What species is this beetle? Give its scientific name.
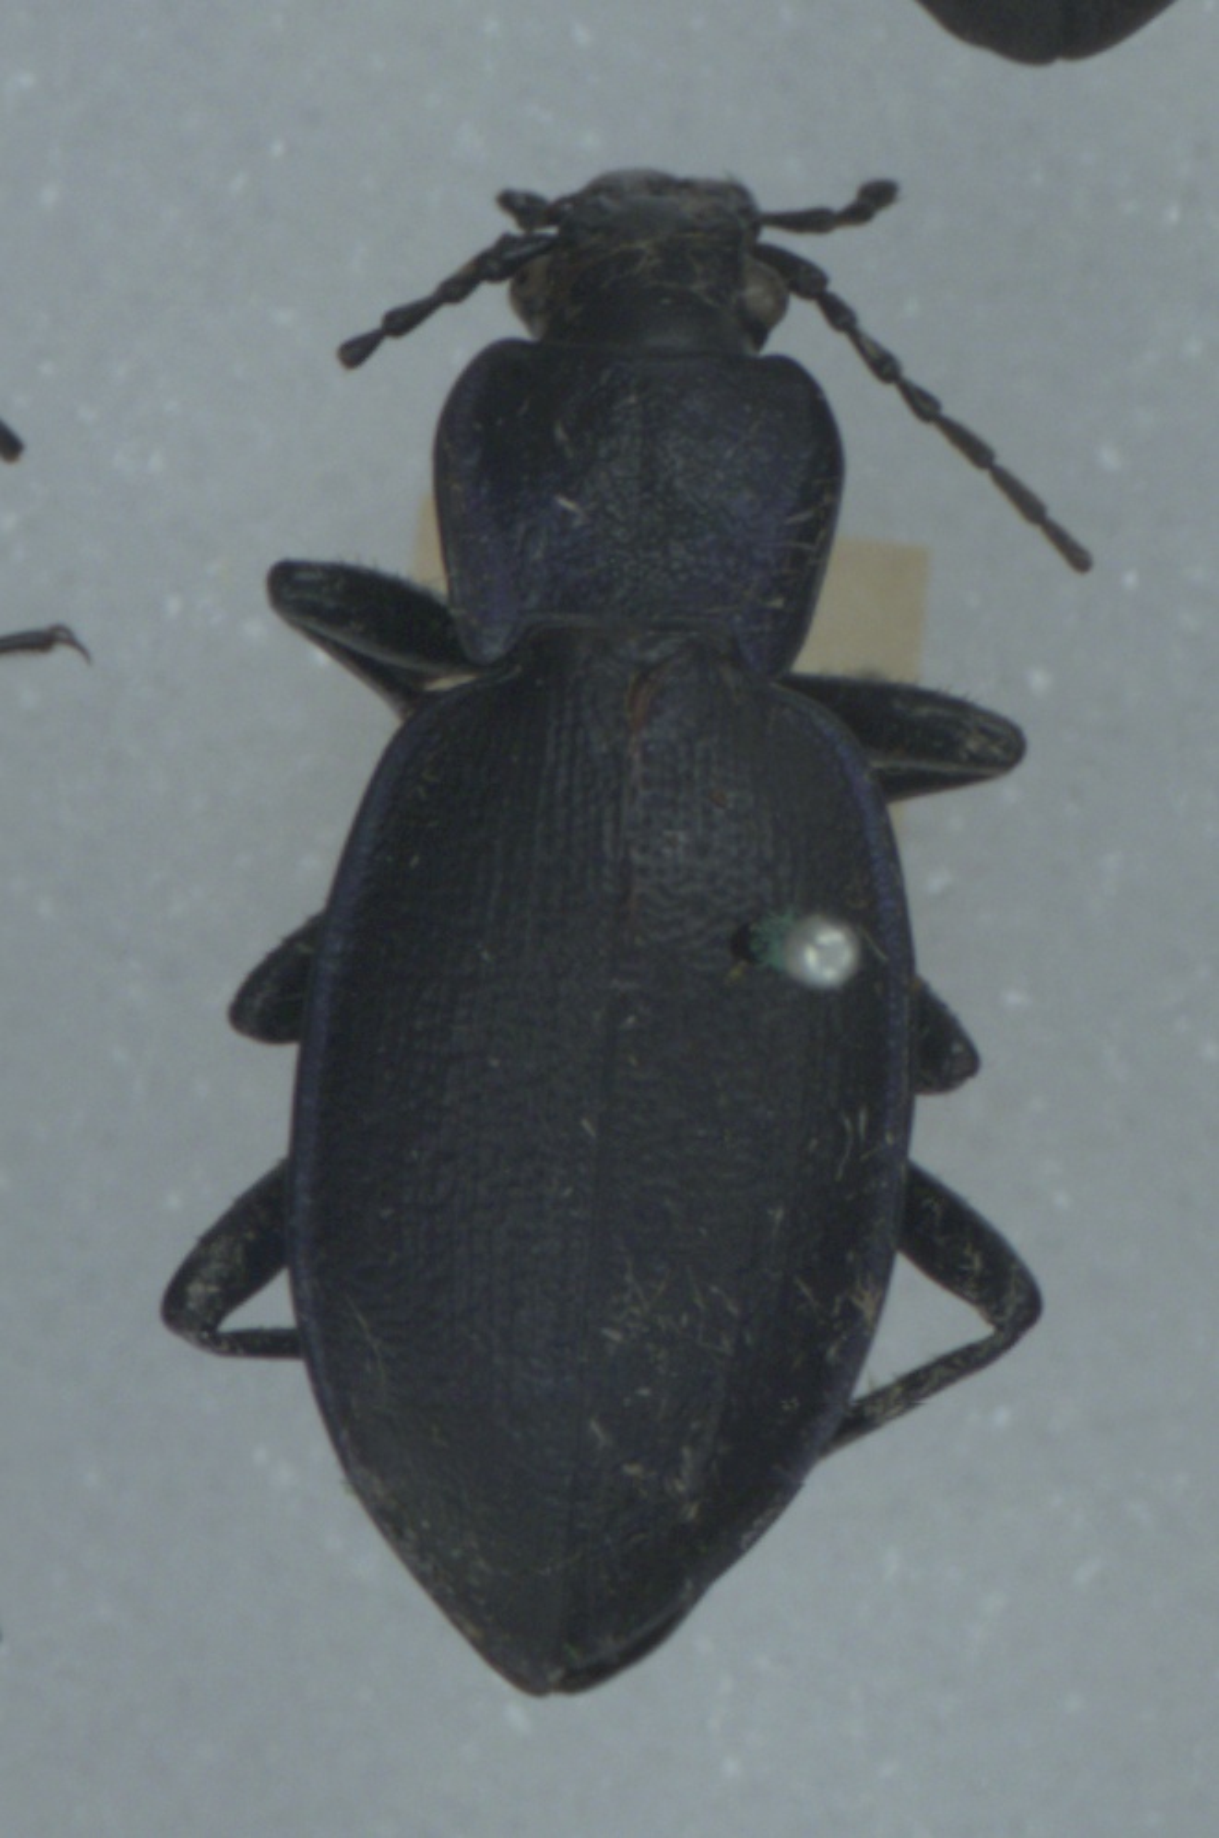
Carabus problematicus
